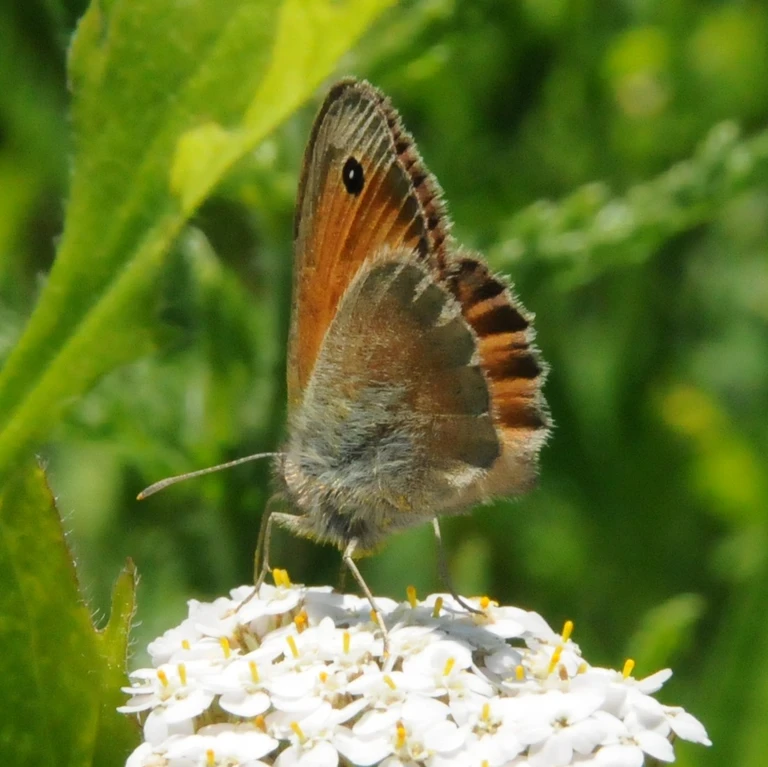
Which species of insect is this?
Coenonympha pamphilus
